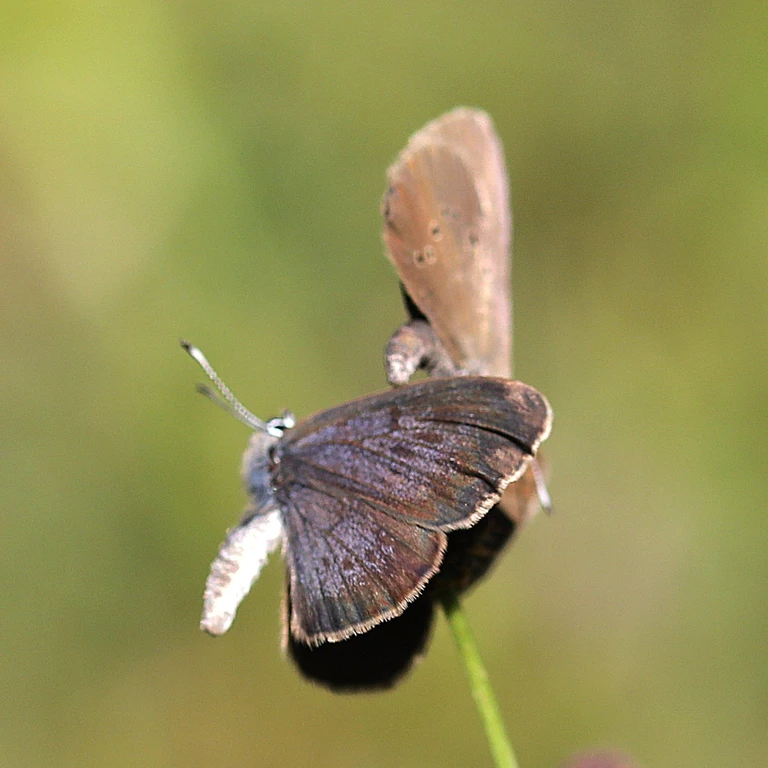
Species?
Phengaris nausithous (also Maculinea nausithous)
